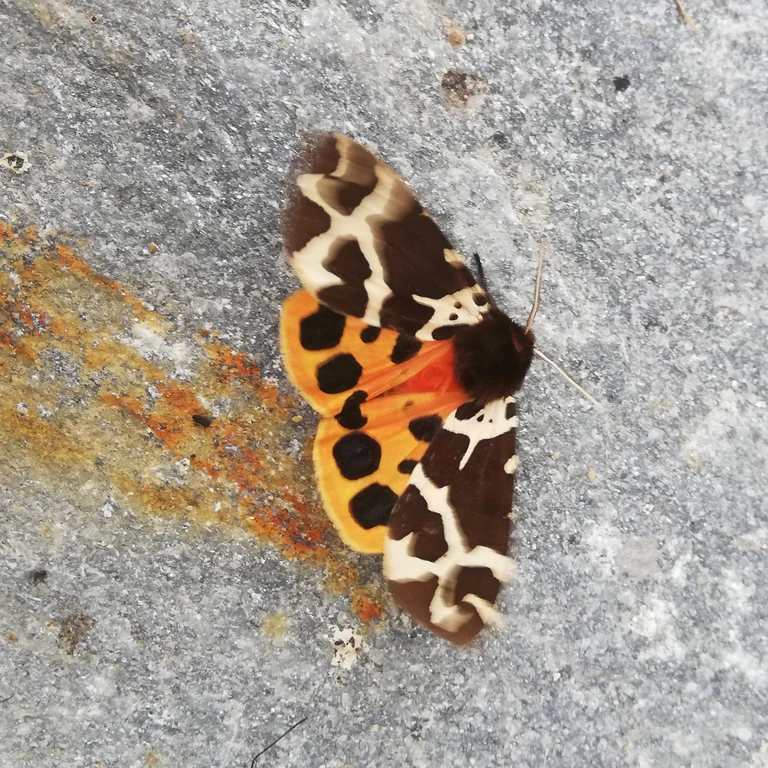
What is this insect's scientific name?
Arctia caja
